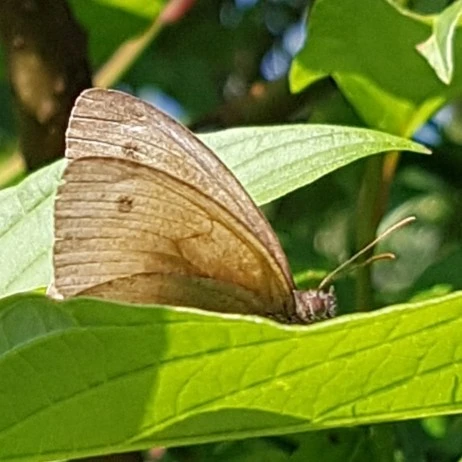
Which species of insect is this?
Maniola jurtina
